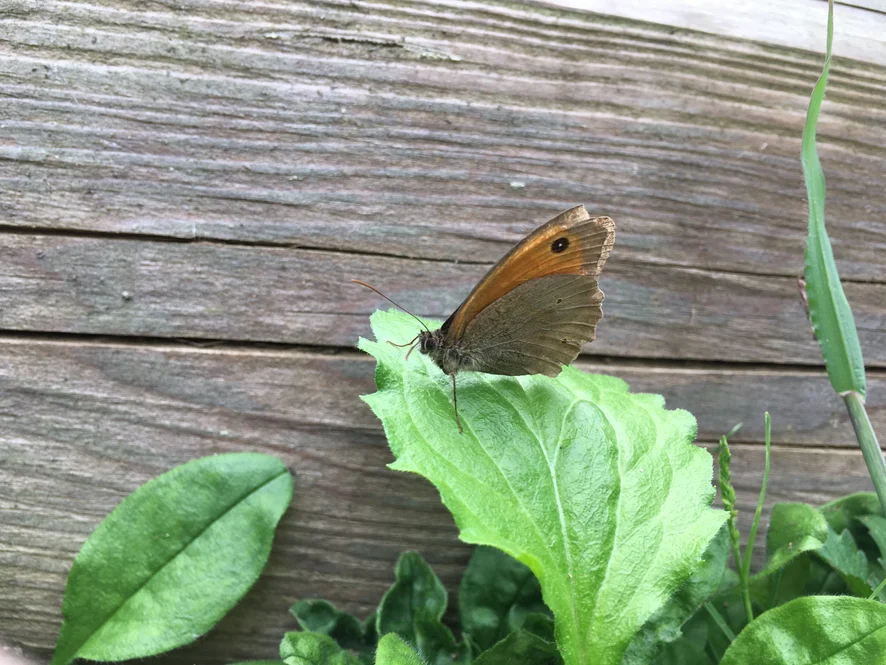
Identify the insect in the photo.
Maniola jurtina
